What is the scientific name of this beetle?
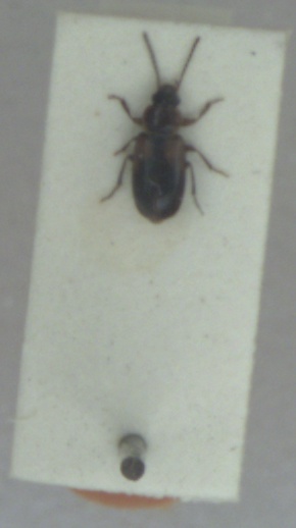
Acupalpus dorsalis
